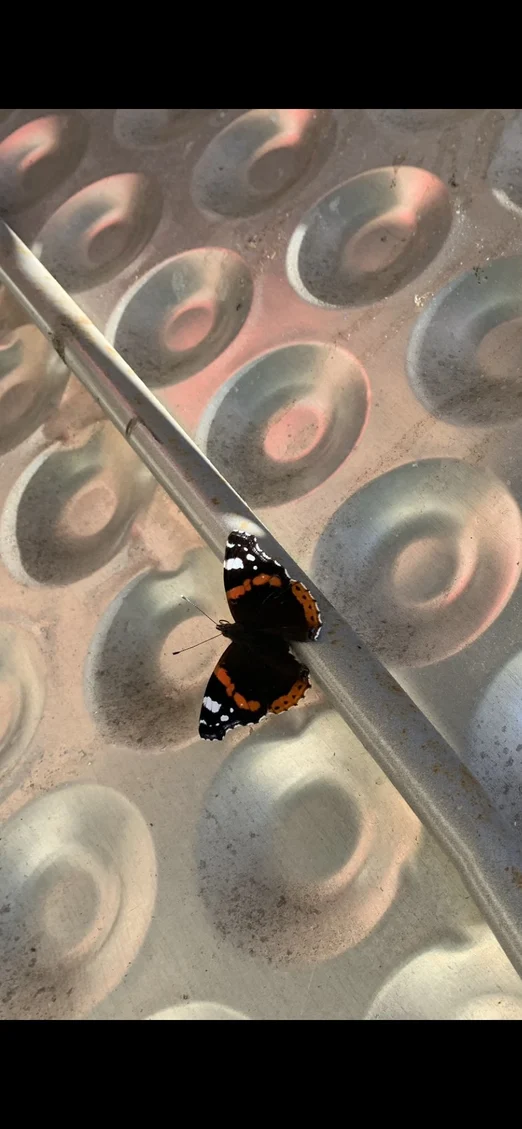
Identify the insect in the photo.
Vanessa atalanta
